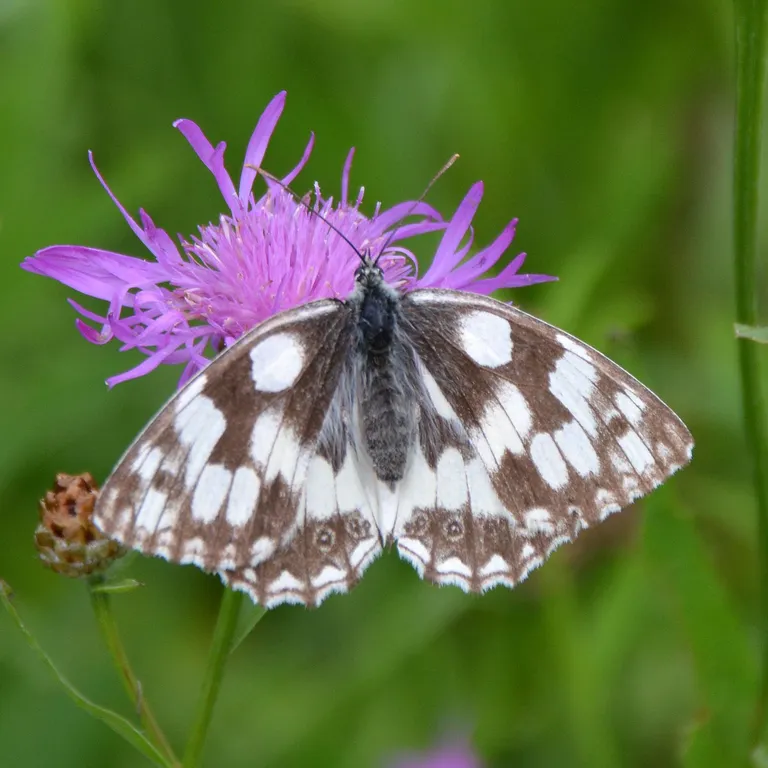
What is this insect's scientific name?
Melanargia galathea
